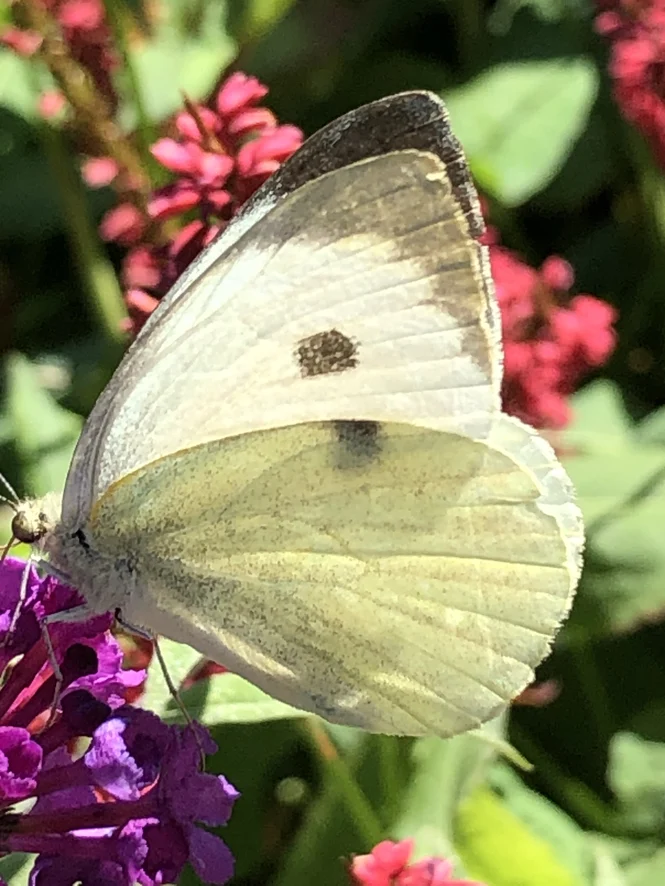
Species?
Pieris brassicae
